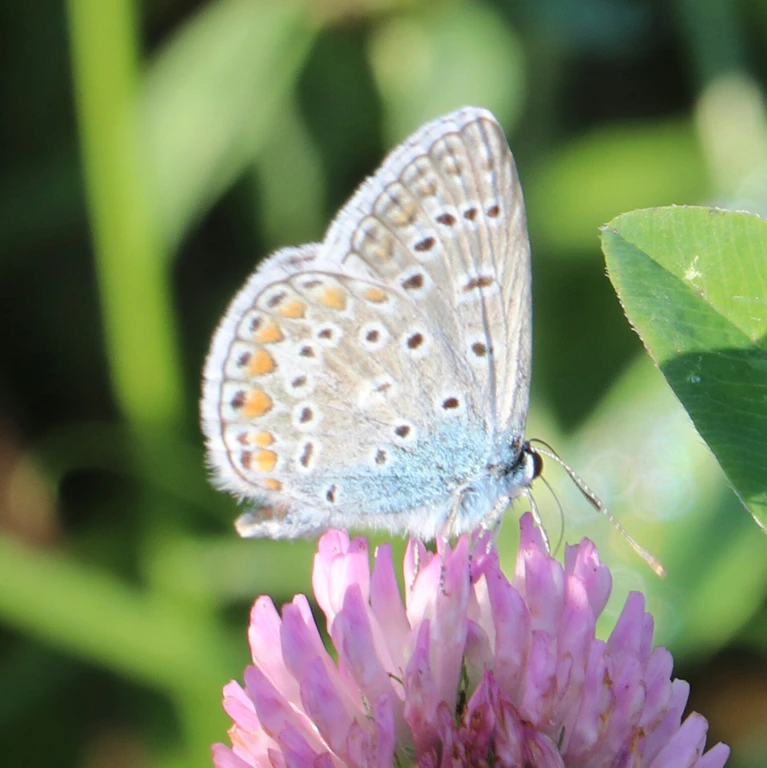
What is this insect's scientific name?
Polyommatus icarus
